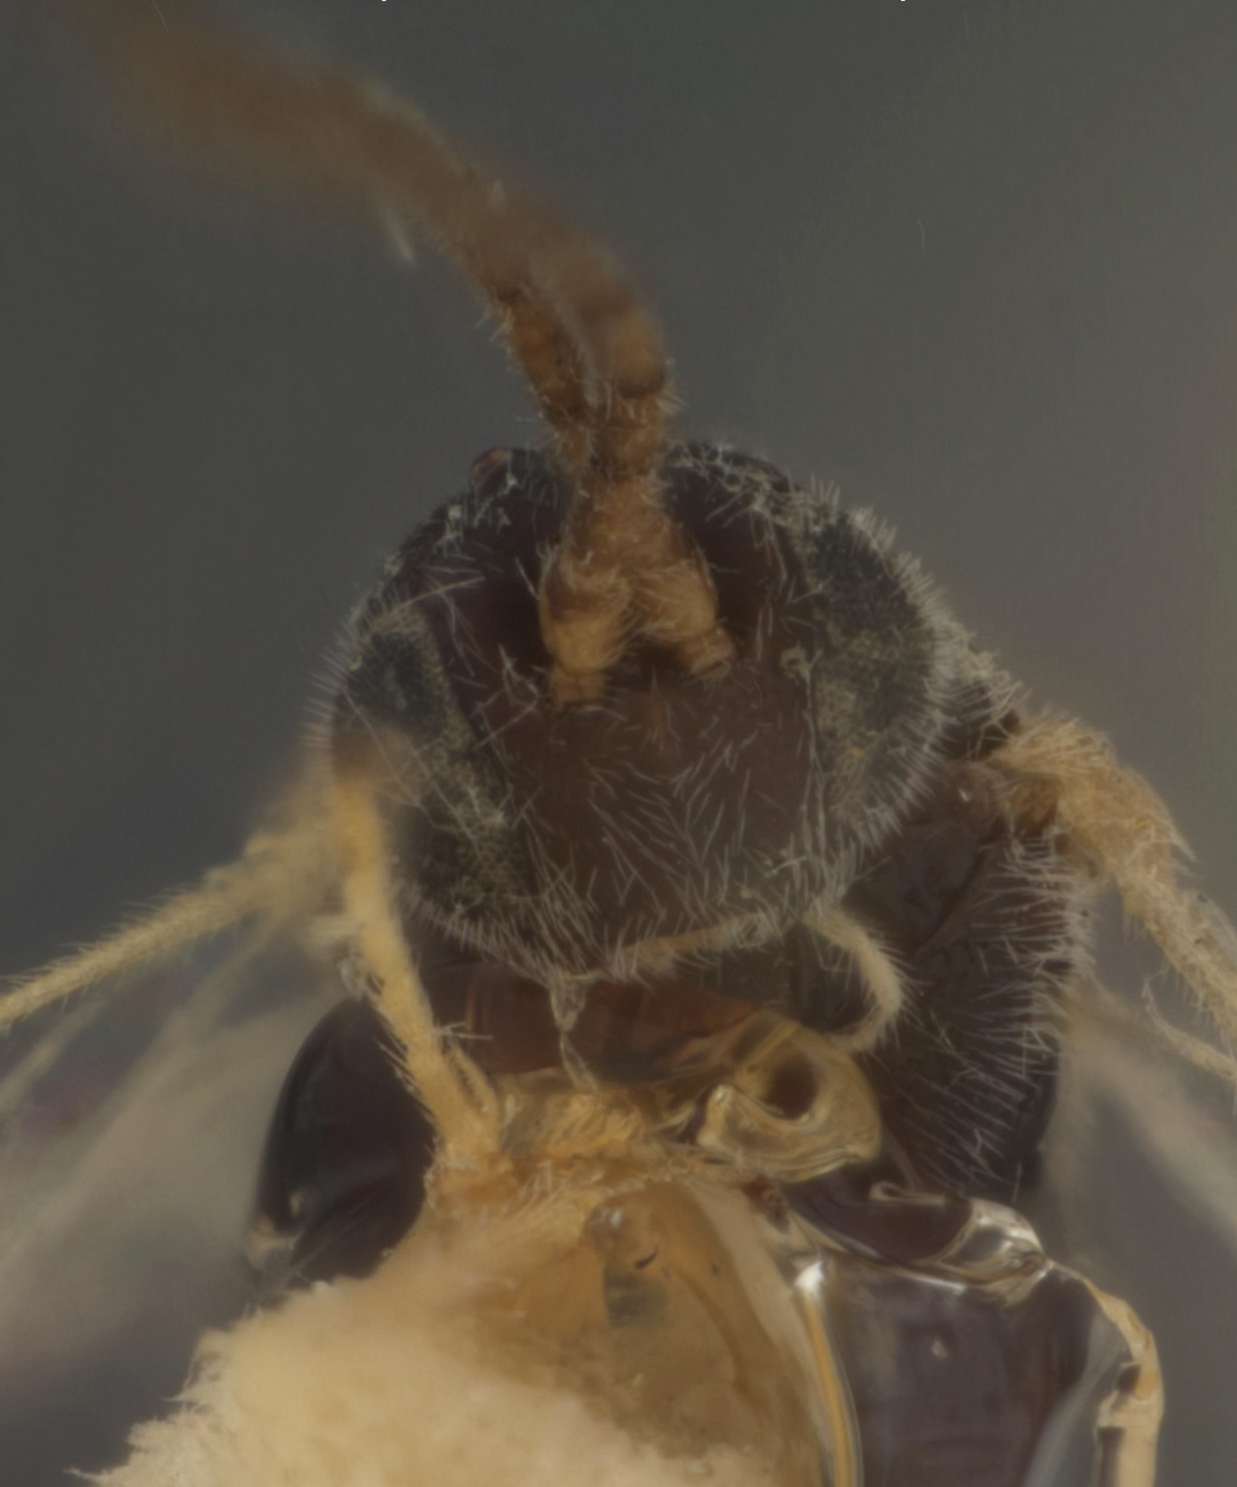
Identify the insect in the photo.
Apanteles aletiae
